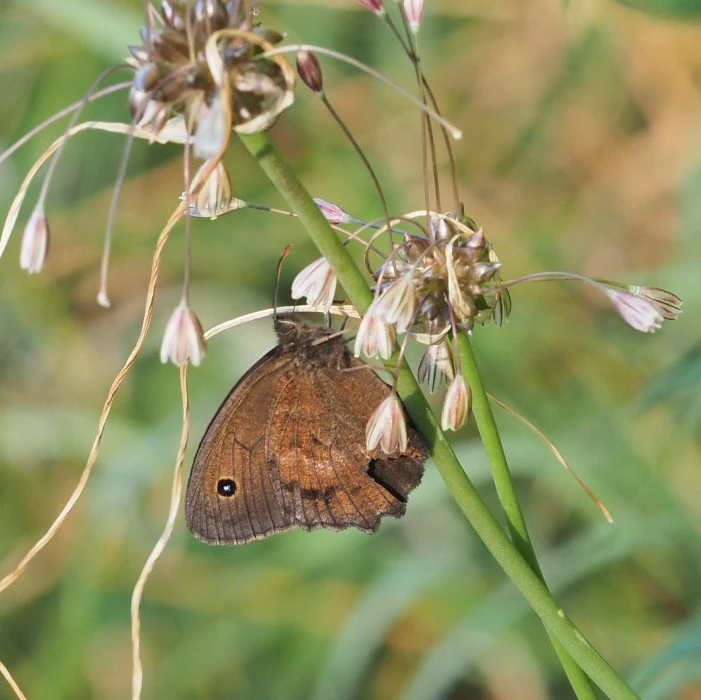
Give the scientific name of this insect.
Minois dryas
